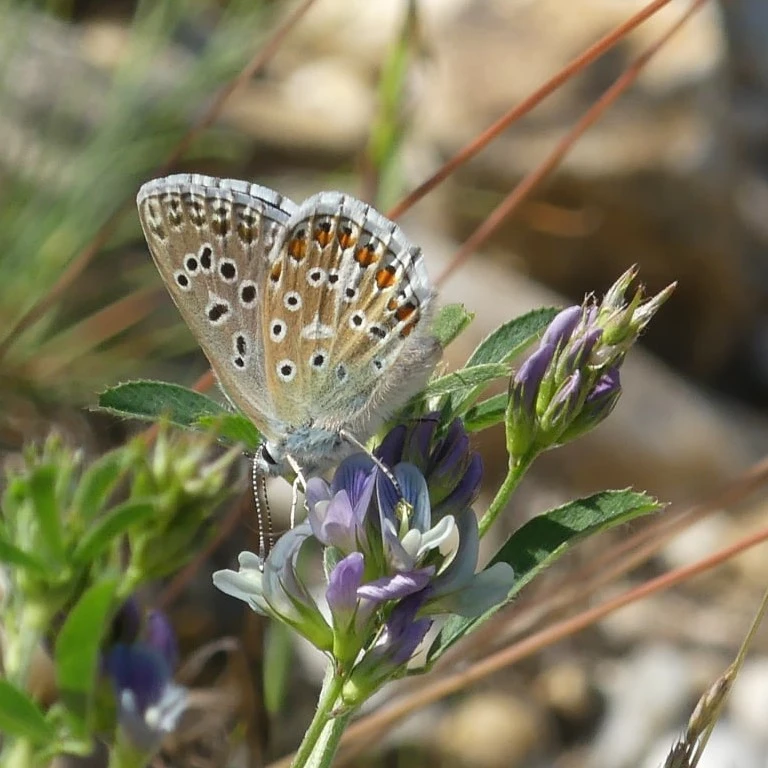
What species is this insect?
Lysandra bellargus
